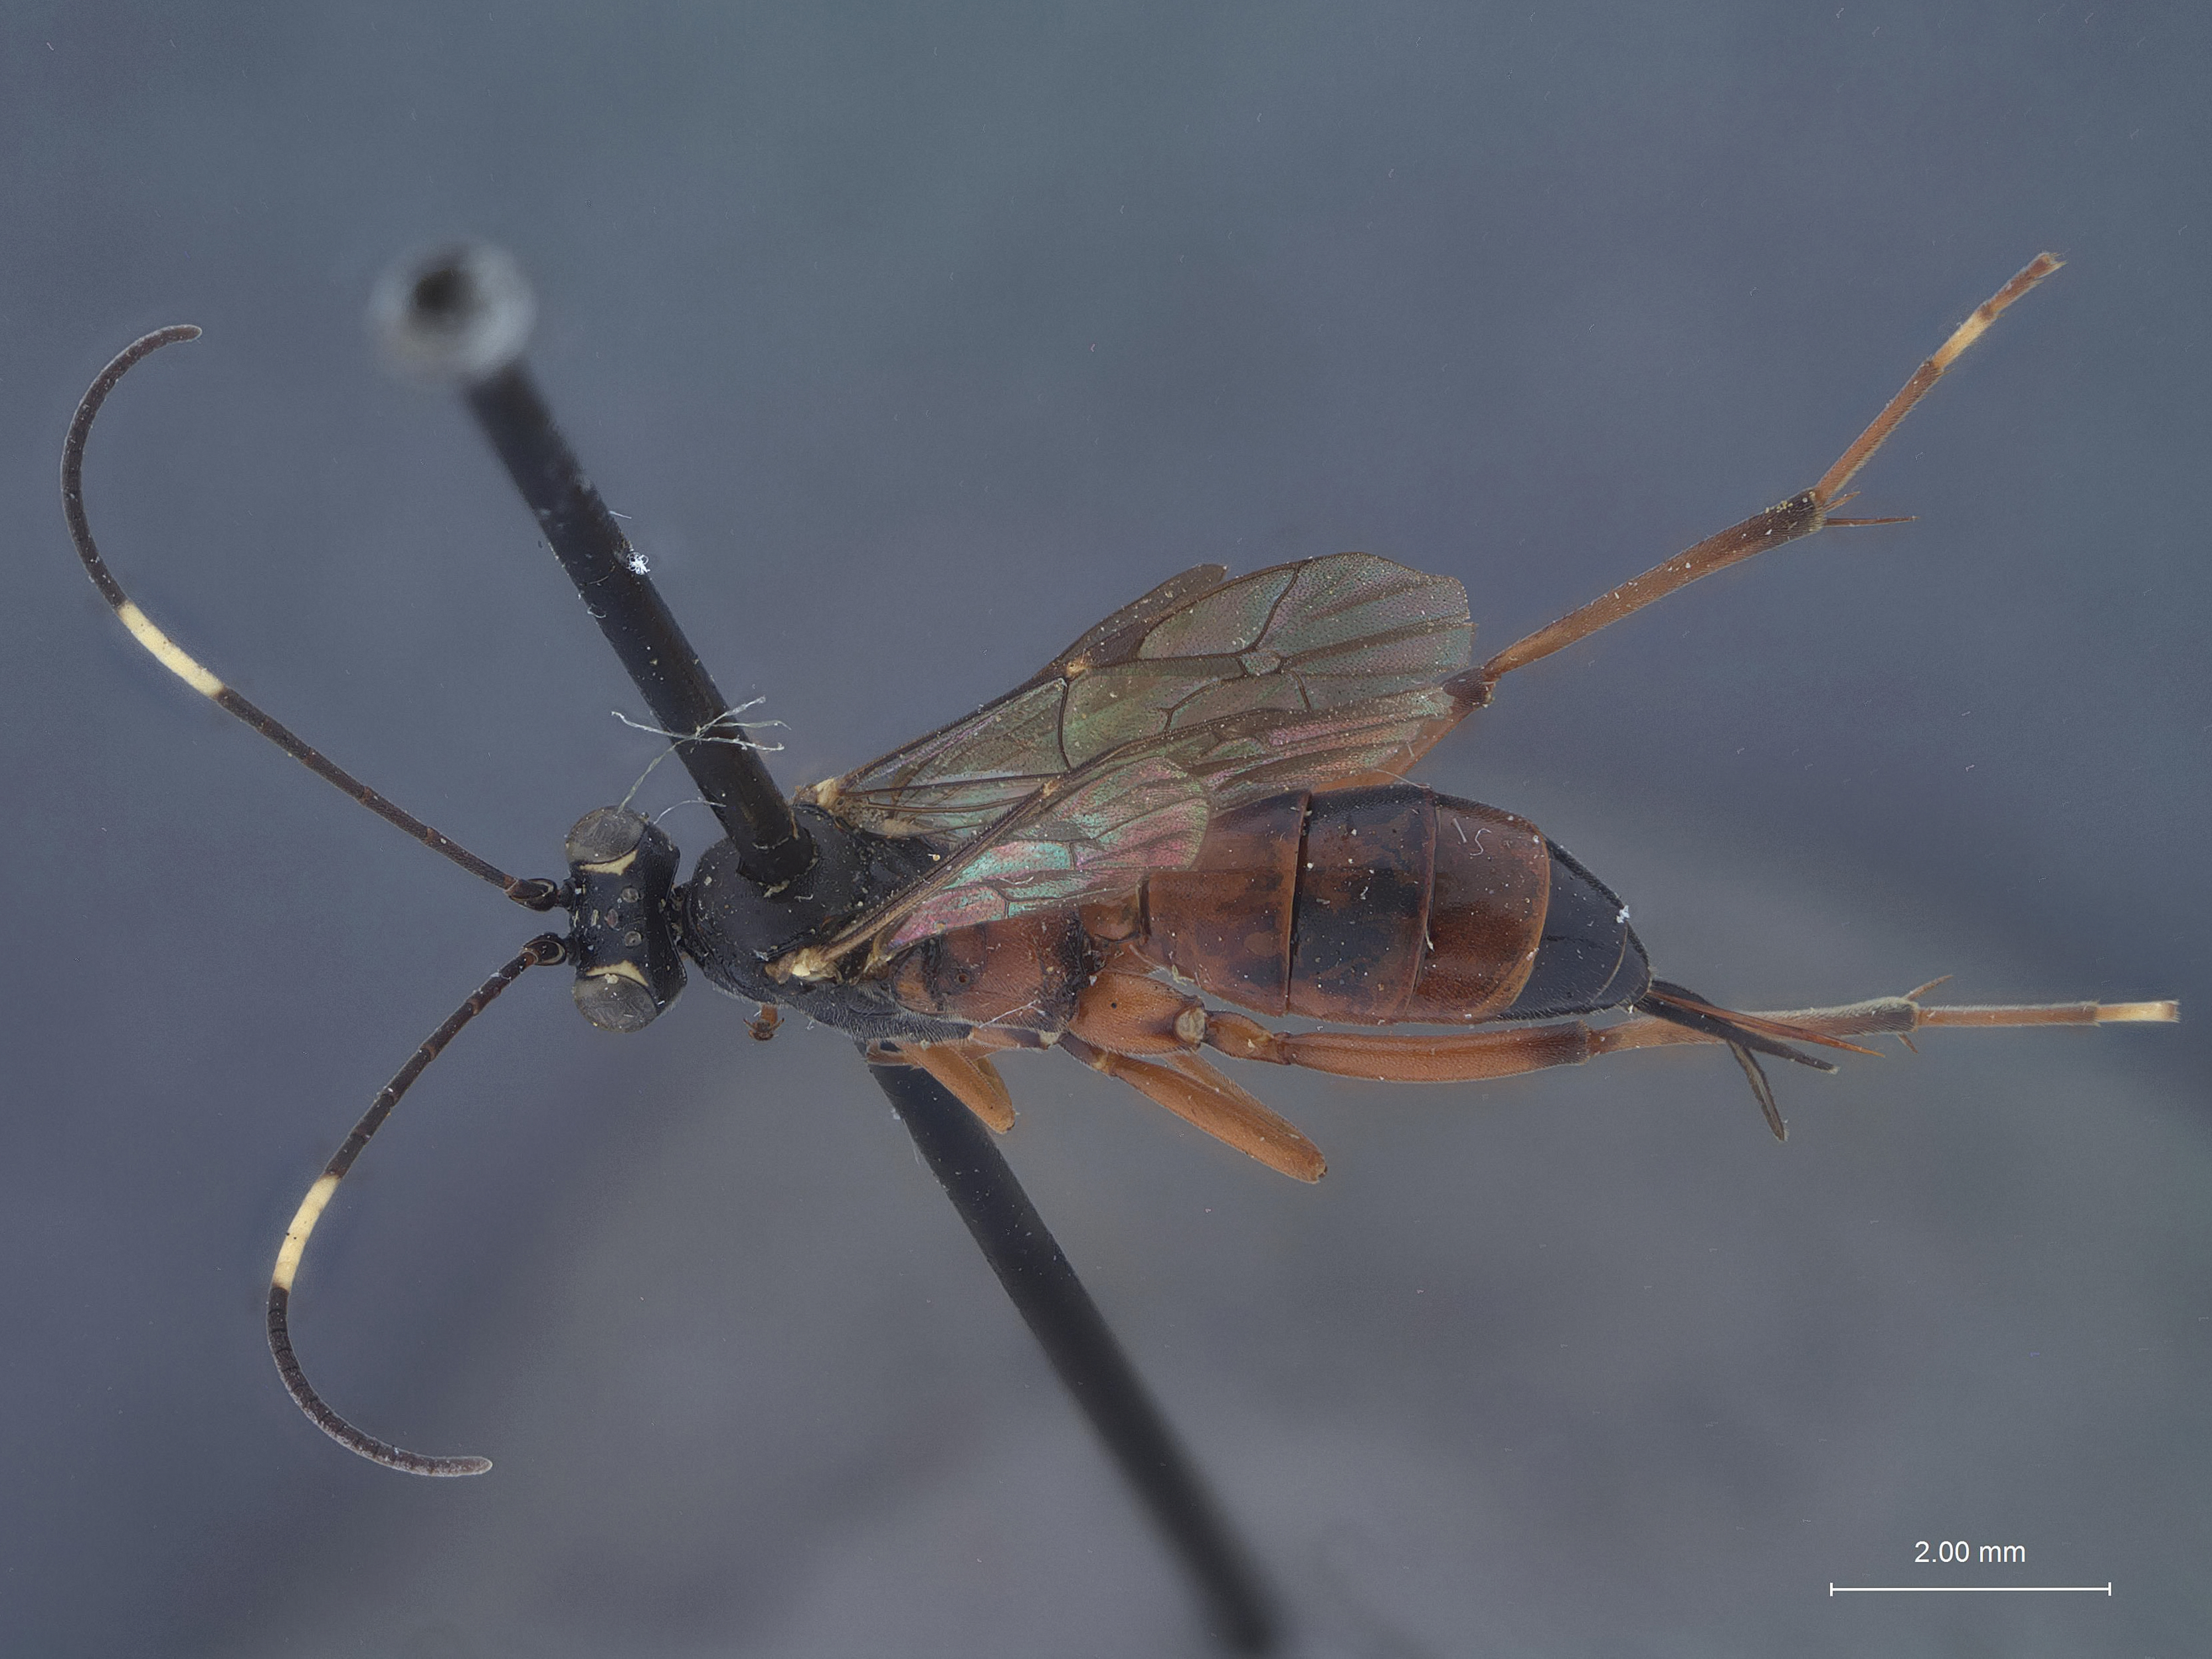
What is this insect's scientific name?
Ischnus inquisitorius
